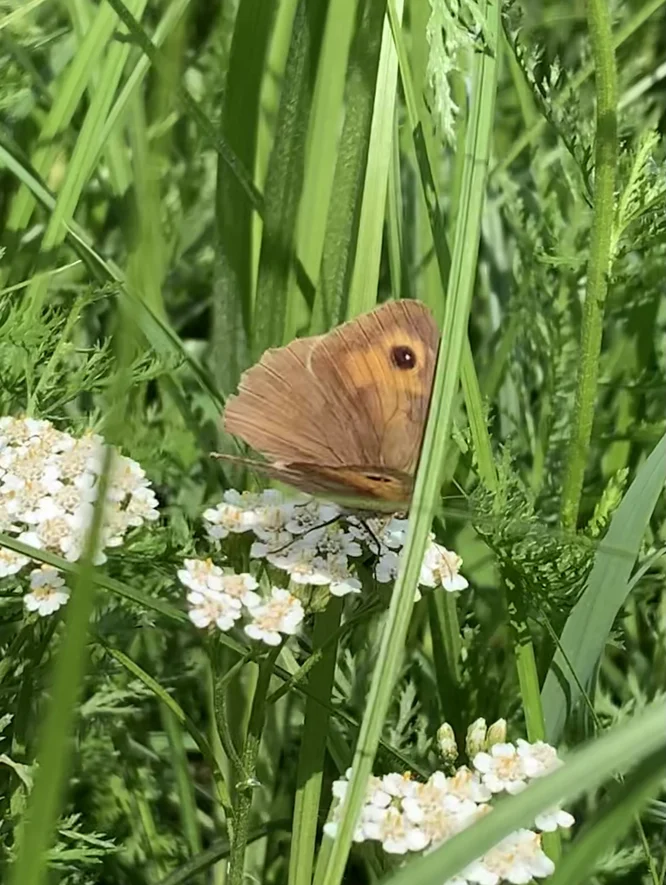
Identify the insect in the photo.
Maniola jurtina
